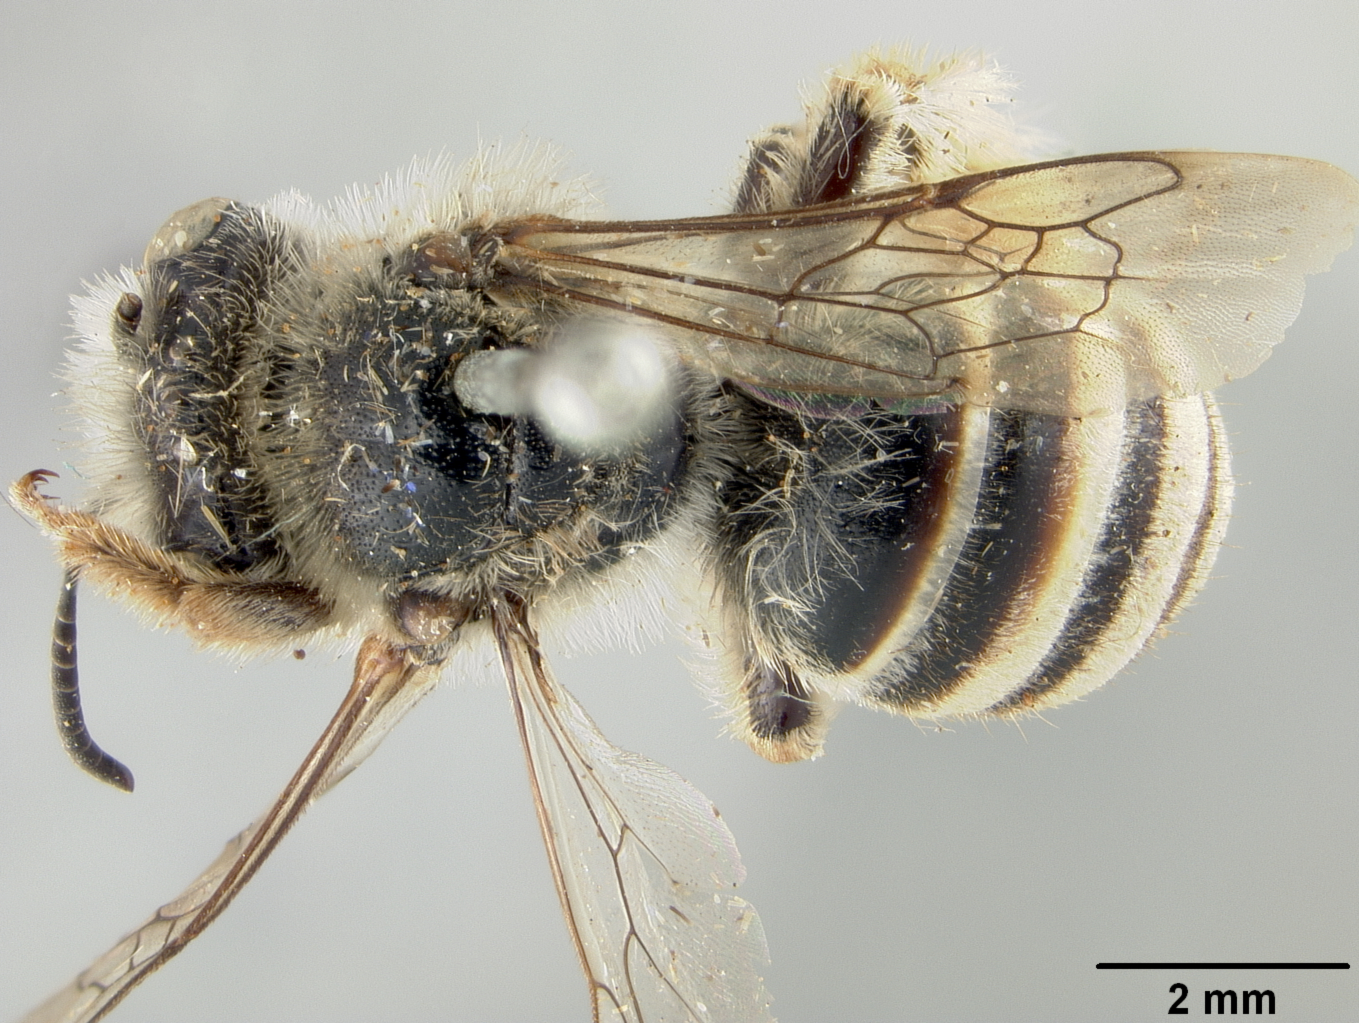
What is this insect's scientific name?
Melissodes albocincta
